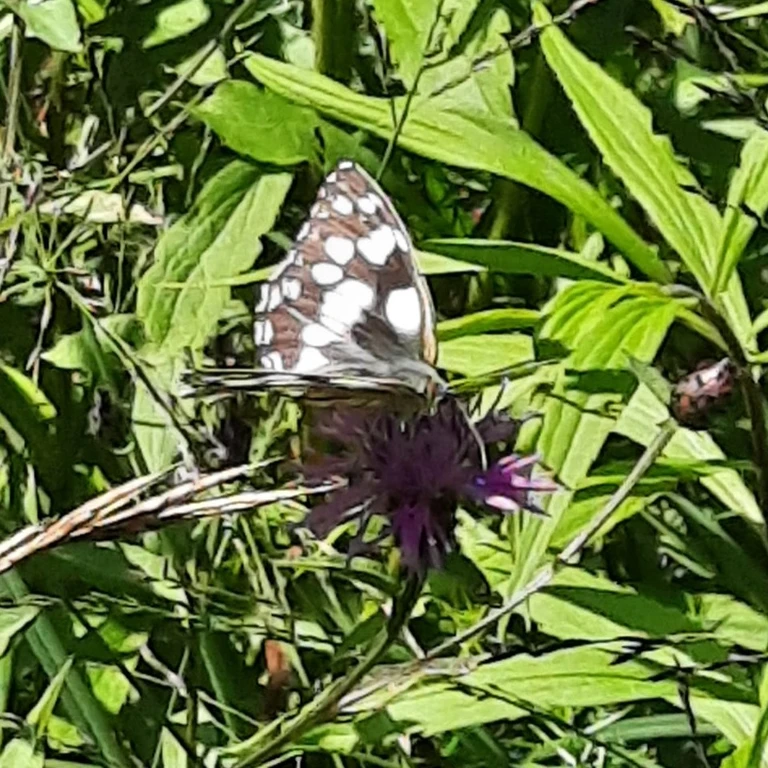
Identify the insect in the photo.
Melanargia galathea
